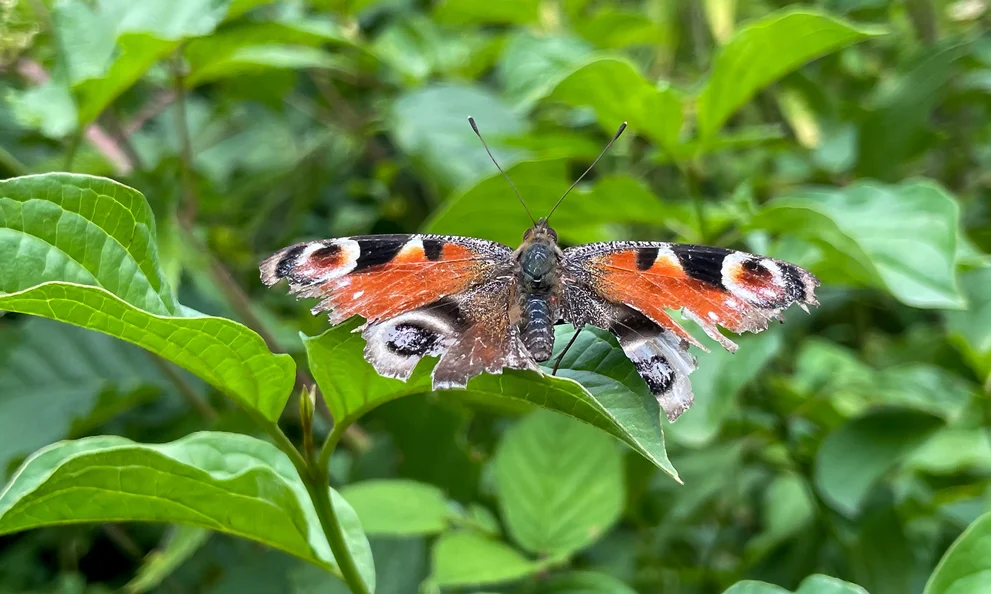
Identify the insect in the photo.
Aglais io
